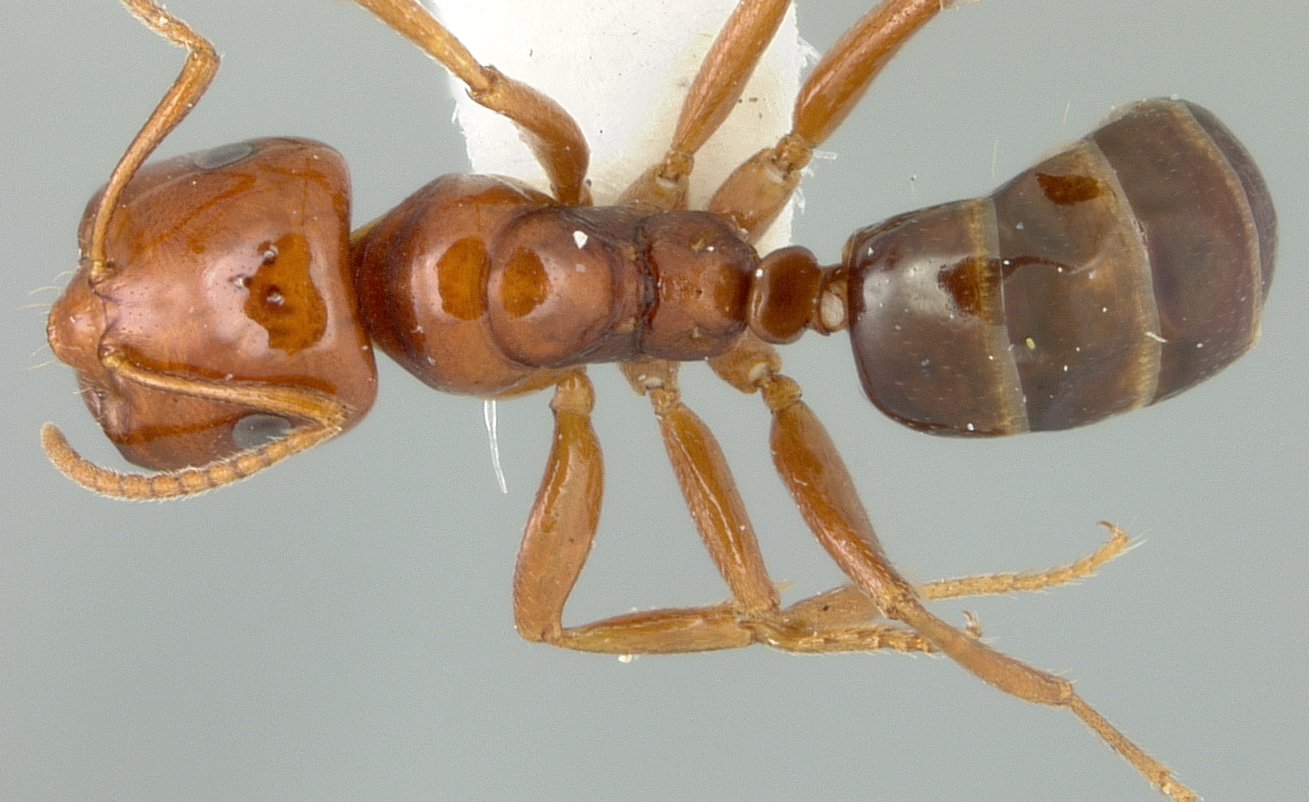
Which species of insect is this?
Melaphorus potteri
